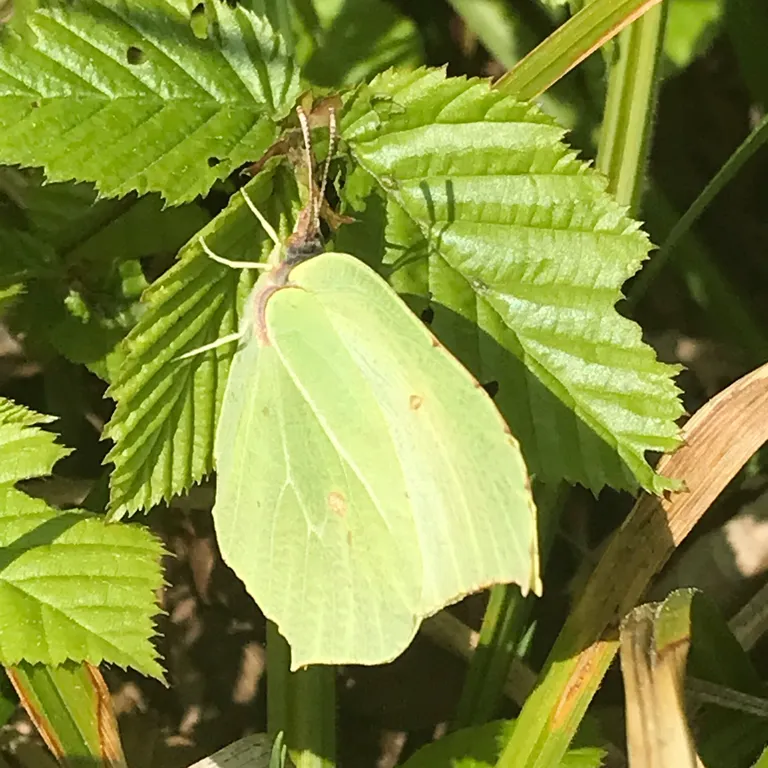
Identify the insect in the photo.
Gonepteryx rhamni
